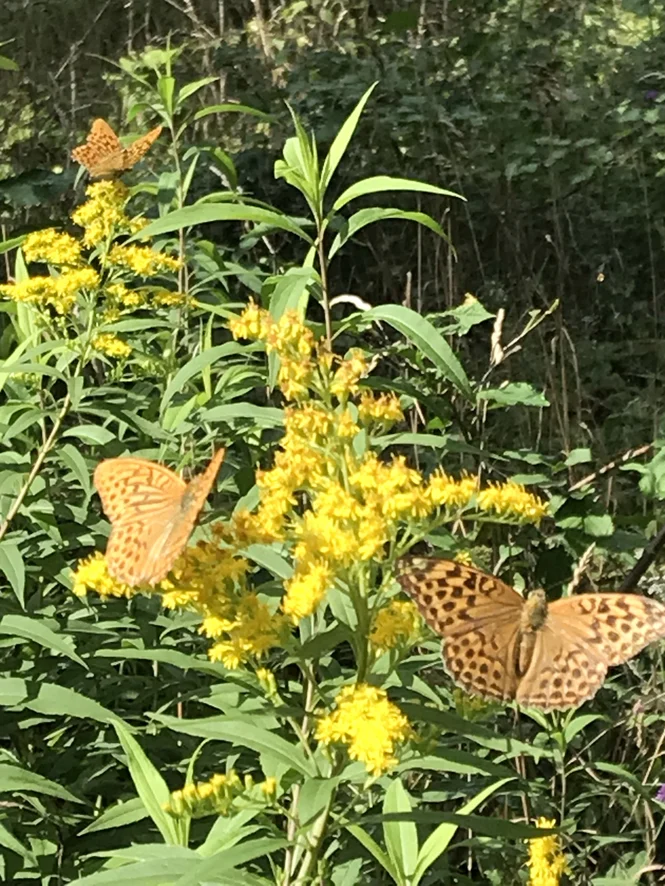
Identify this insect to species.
Argynnis paphia
